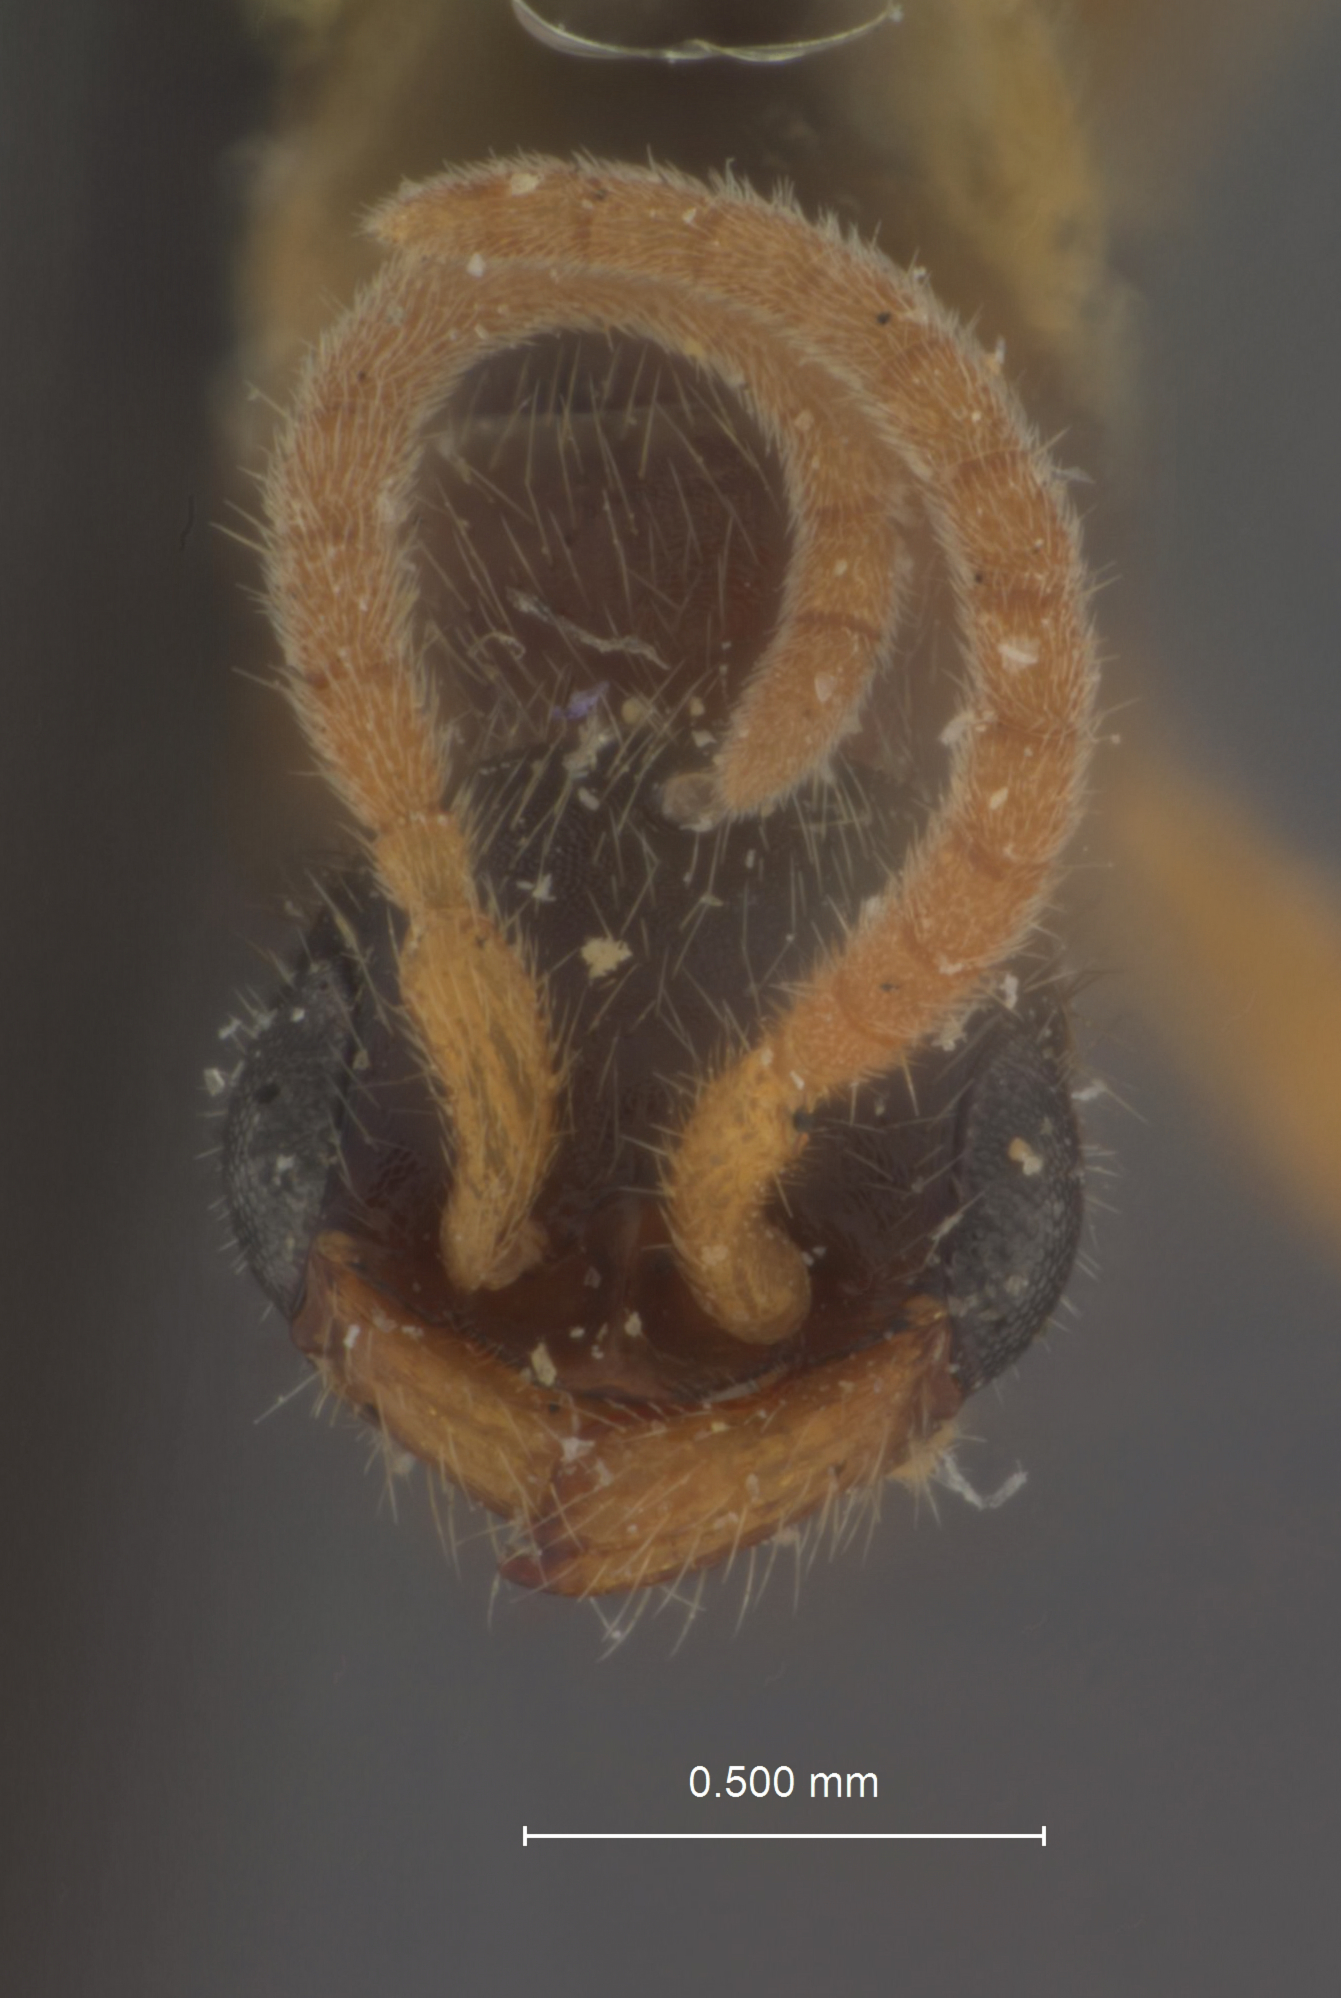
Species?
Pseudisobrachium ashmeadi
